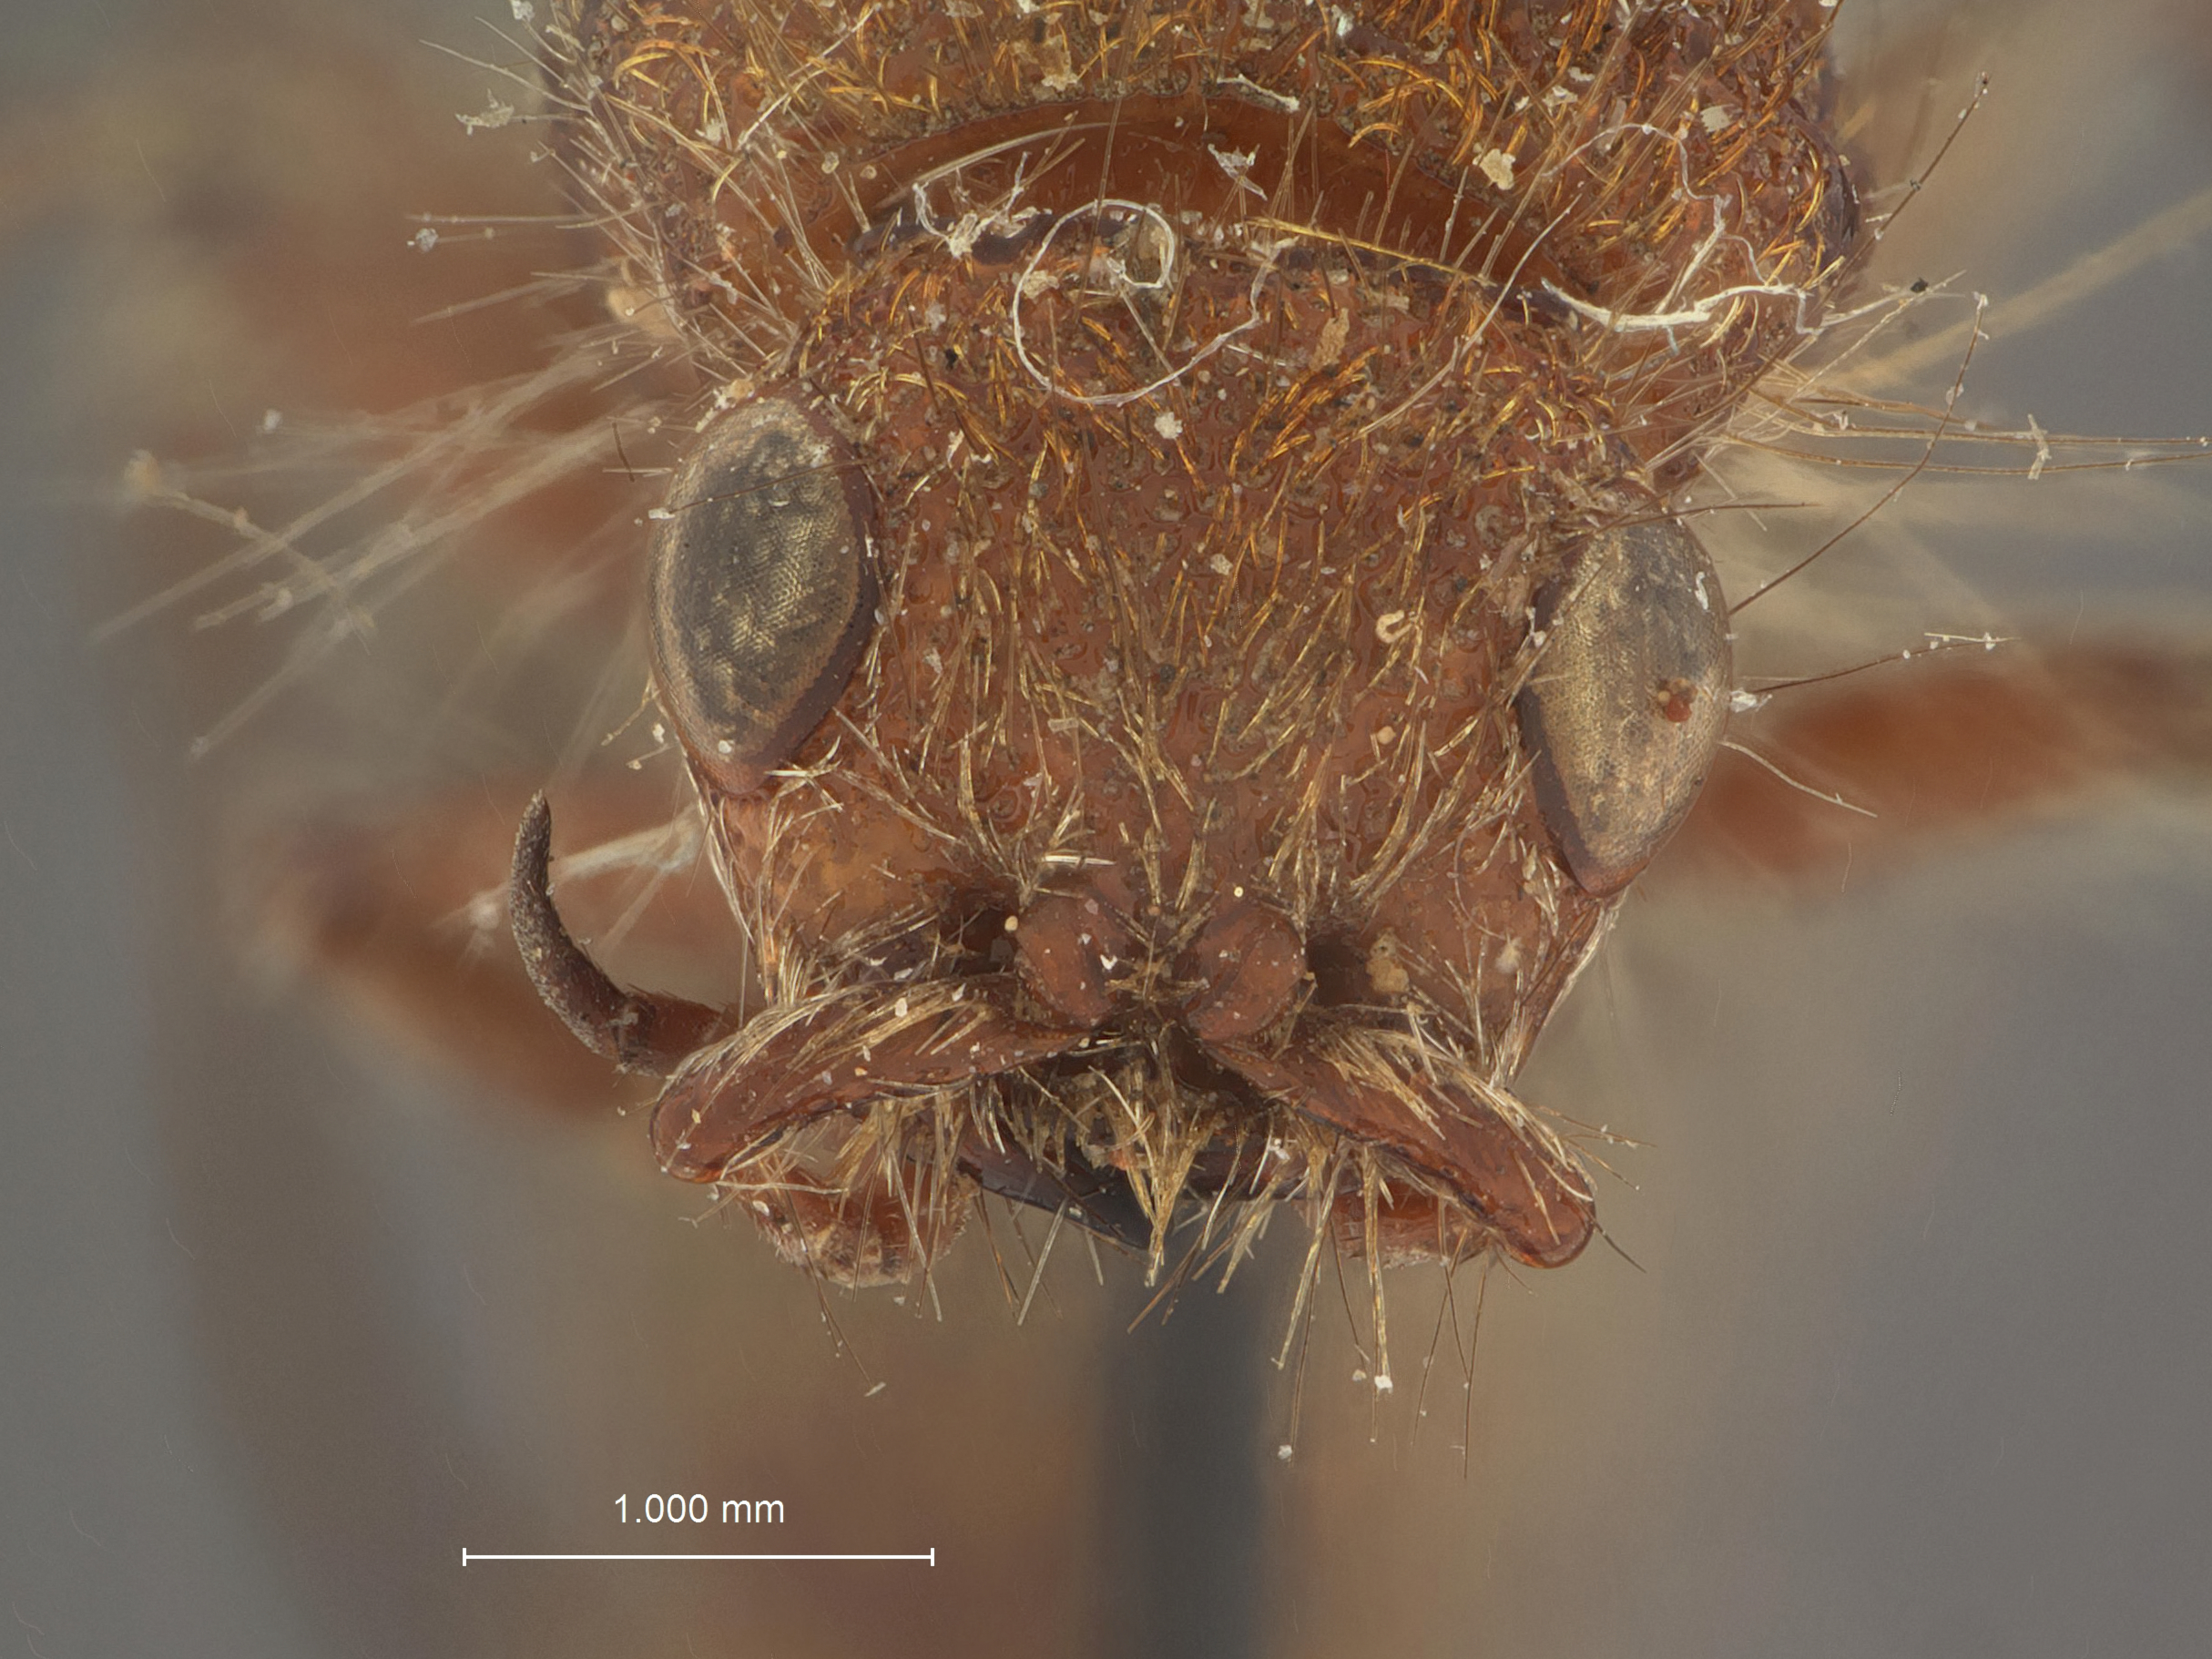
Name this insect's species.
Dasylabris trunciceps
